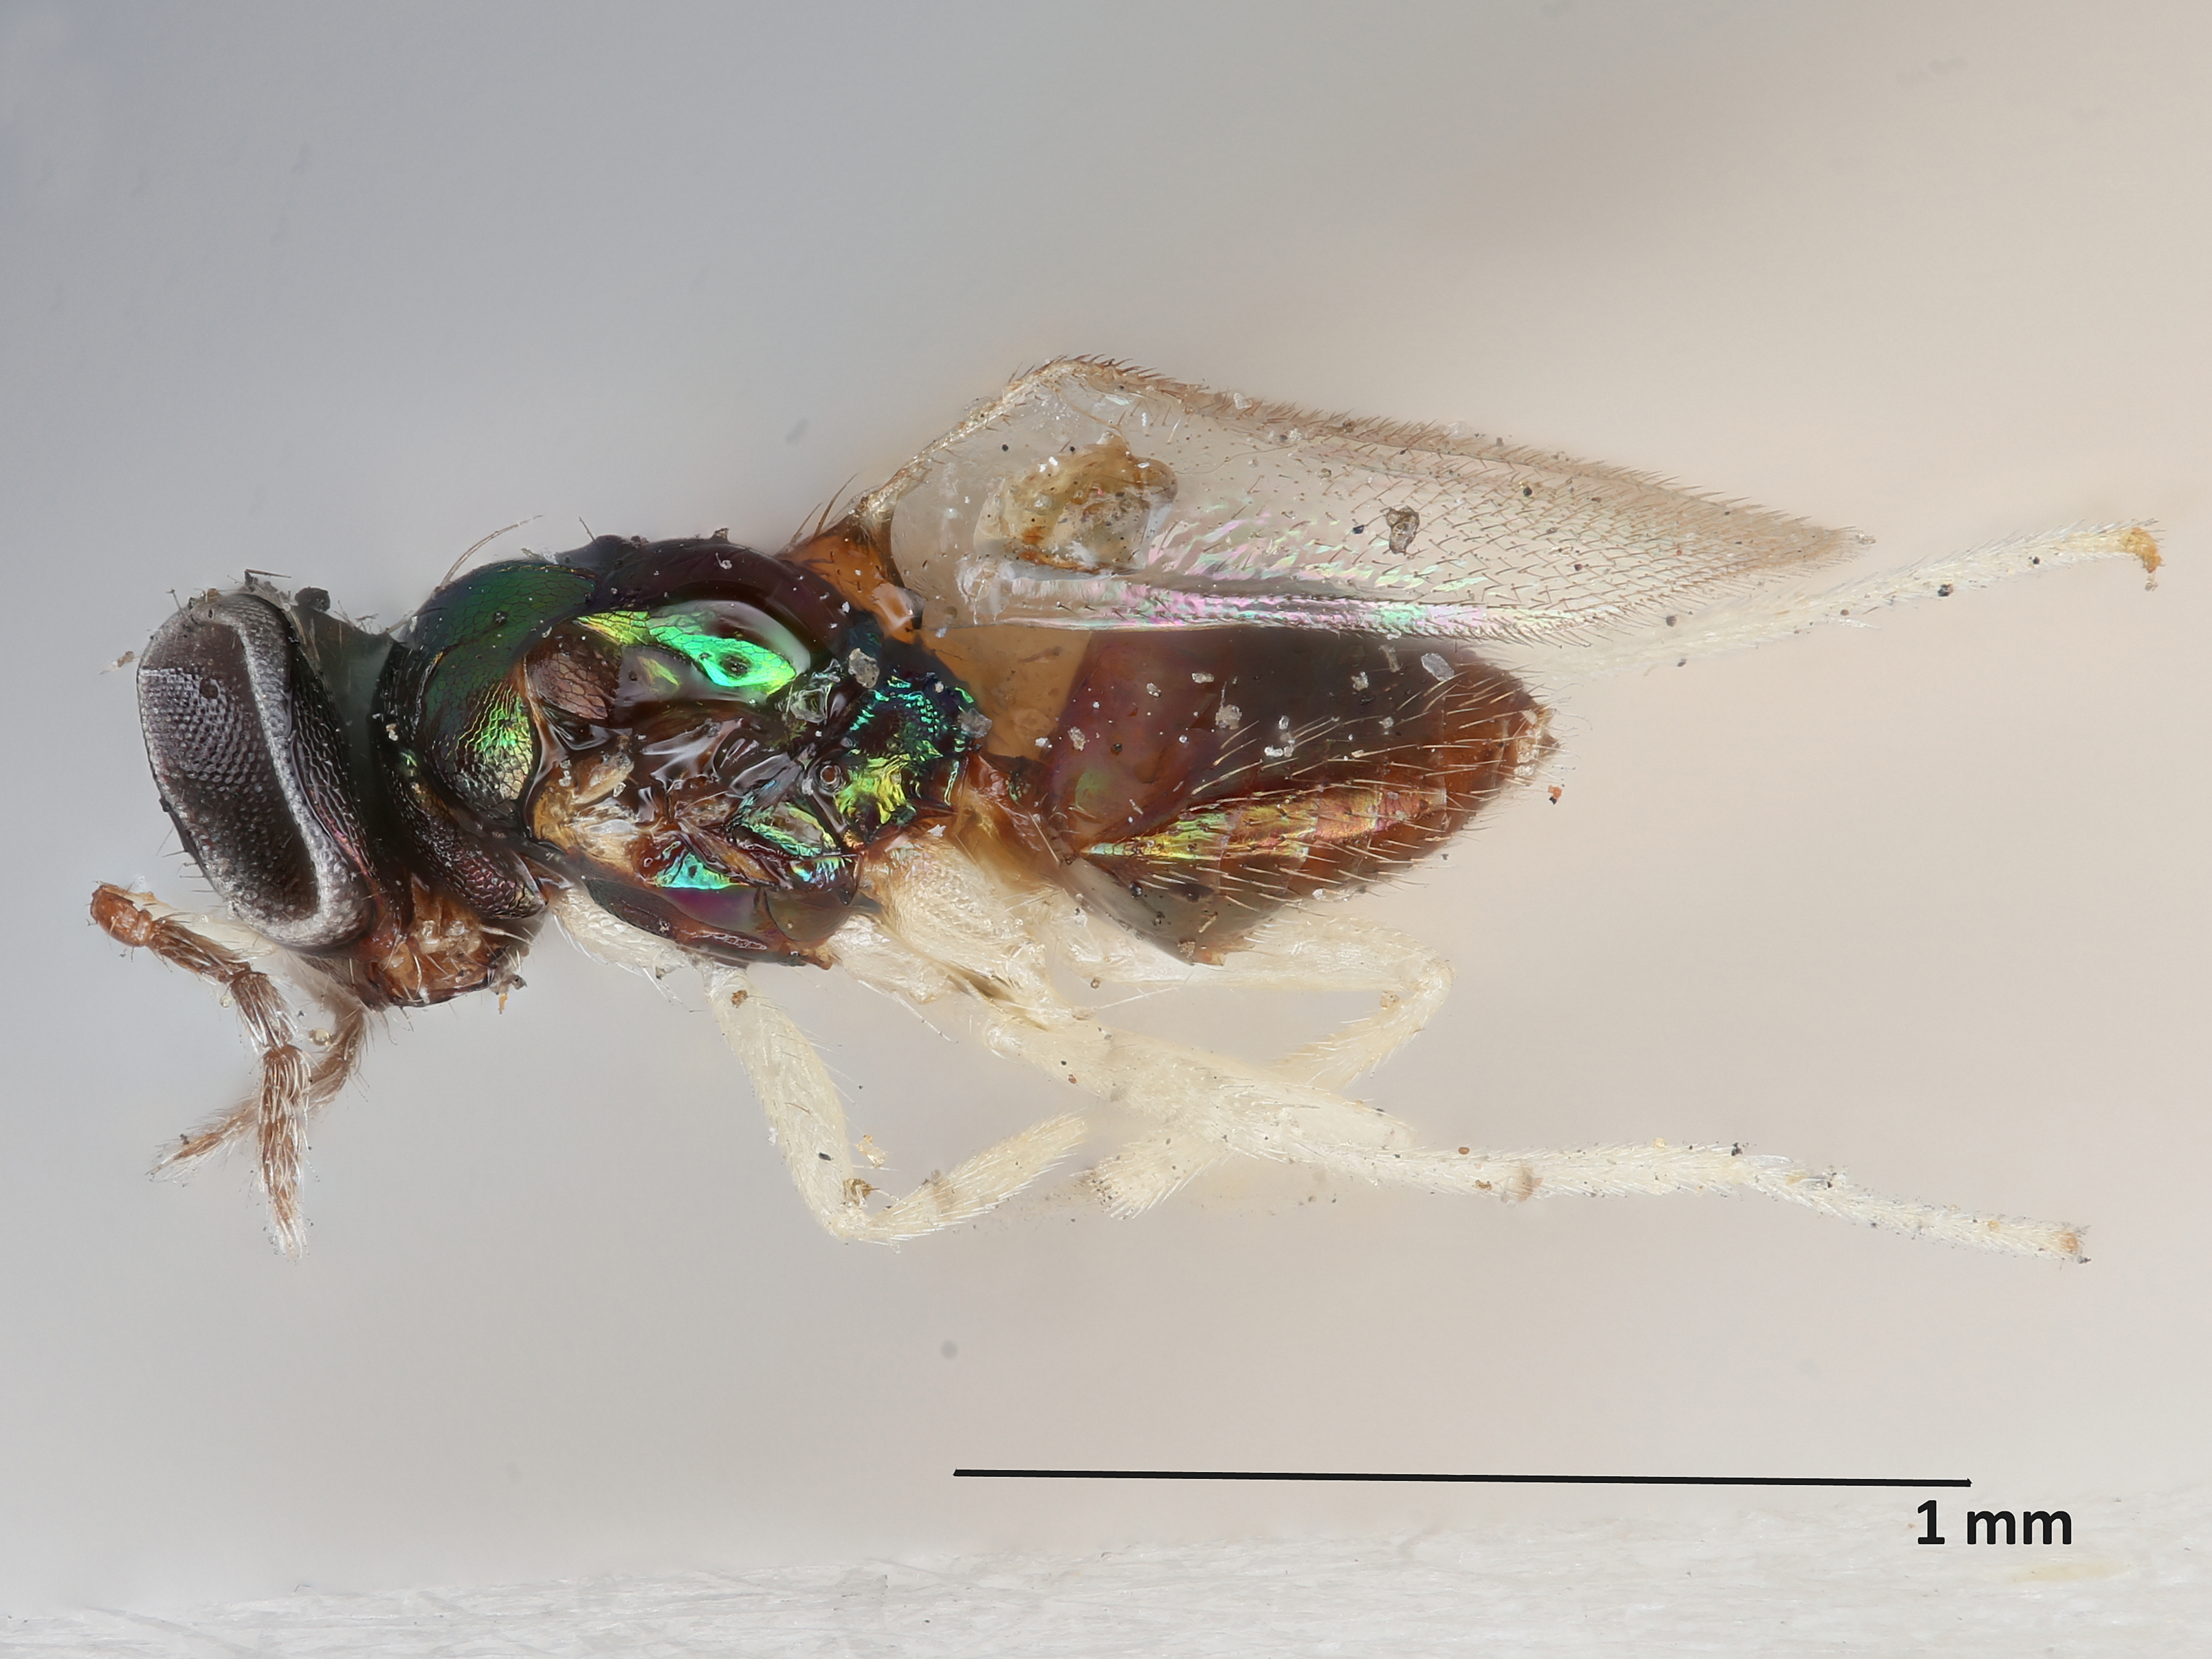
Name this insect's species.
Chrysocharis mallochi
